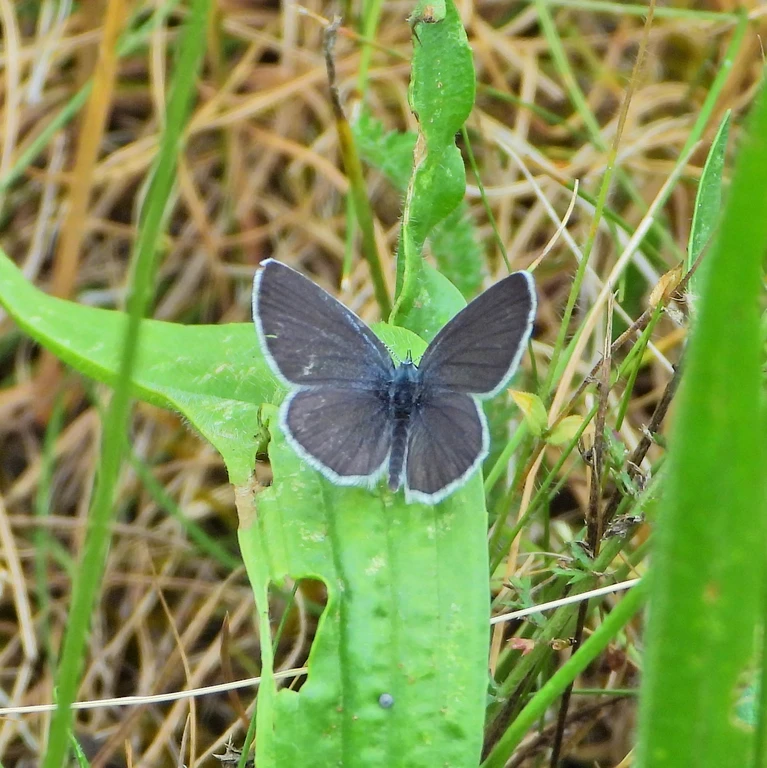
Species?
Cupido minimus
